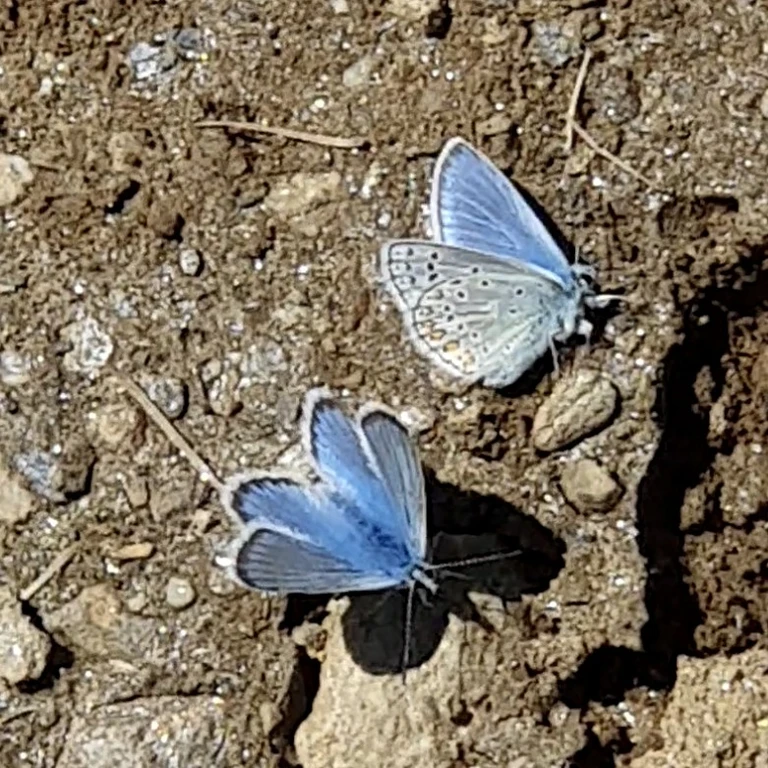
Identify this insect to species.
Polyommatus eros
